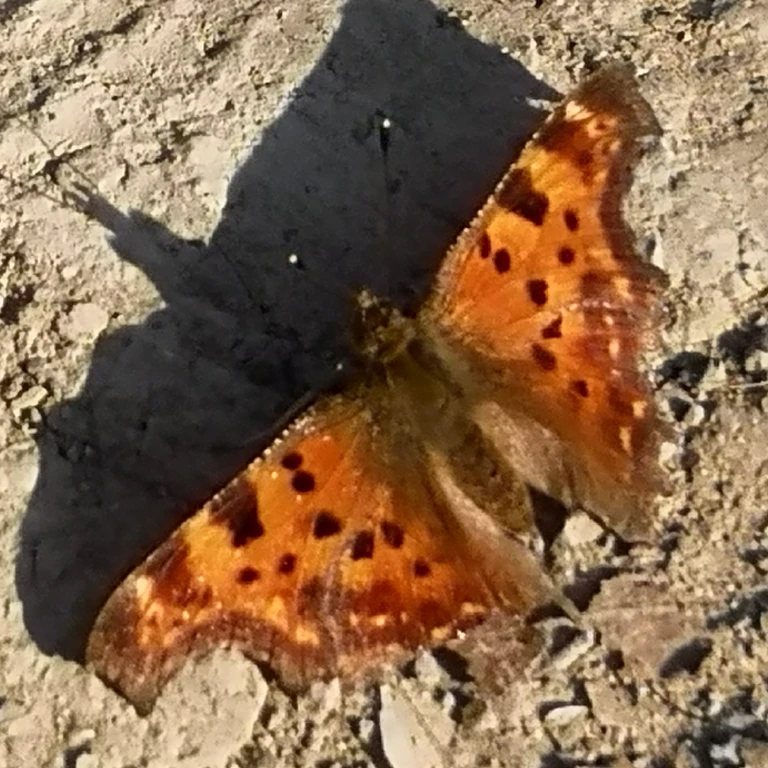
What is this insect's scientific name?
Polygonia c-album
